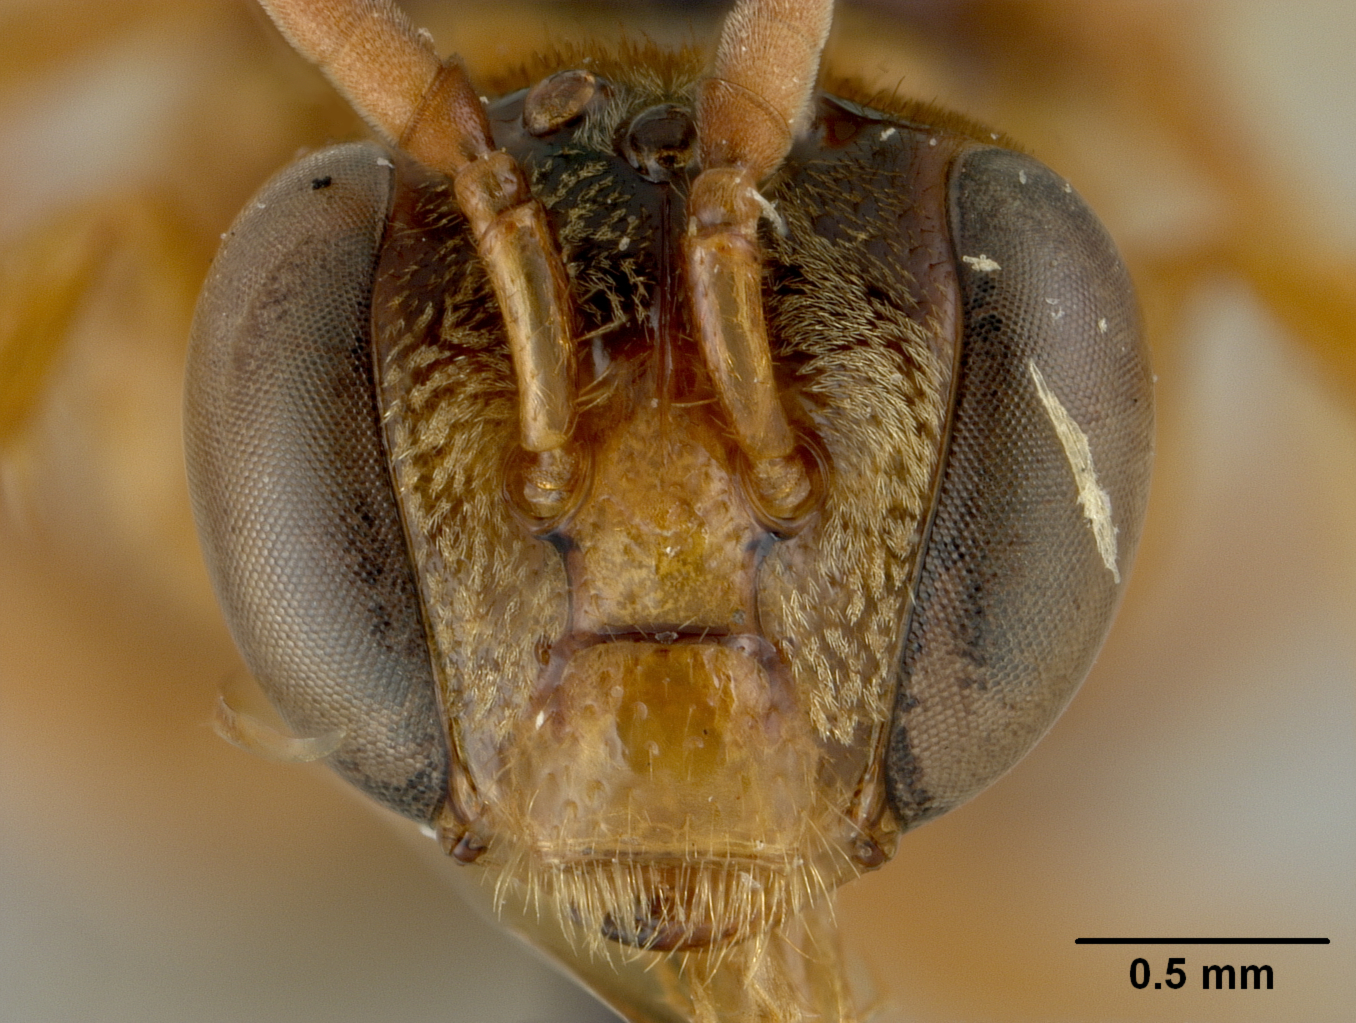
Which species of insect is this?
Osiris panamensis
